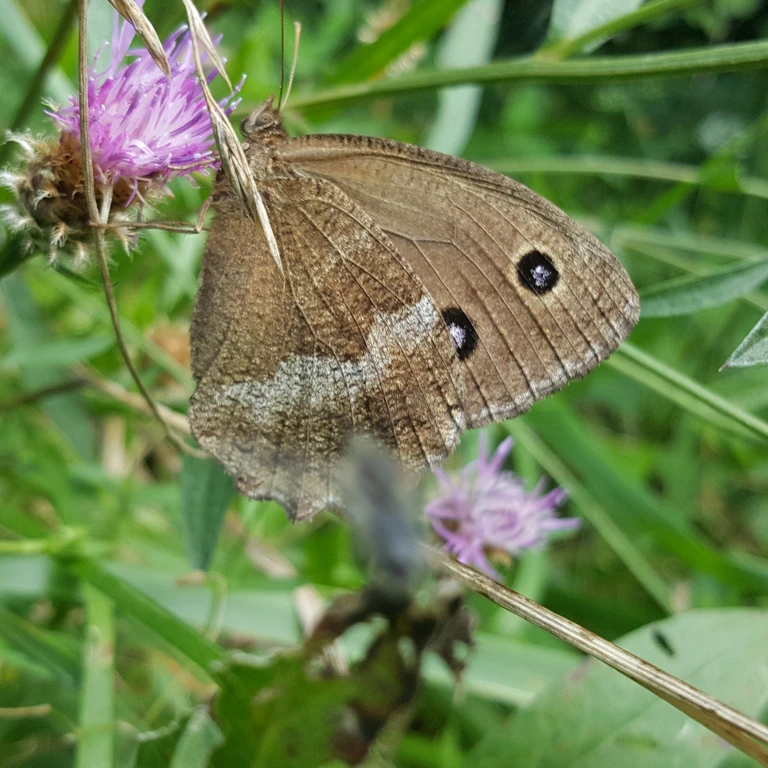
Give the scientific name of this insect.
Minois dryas
